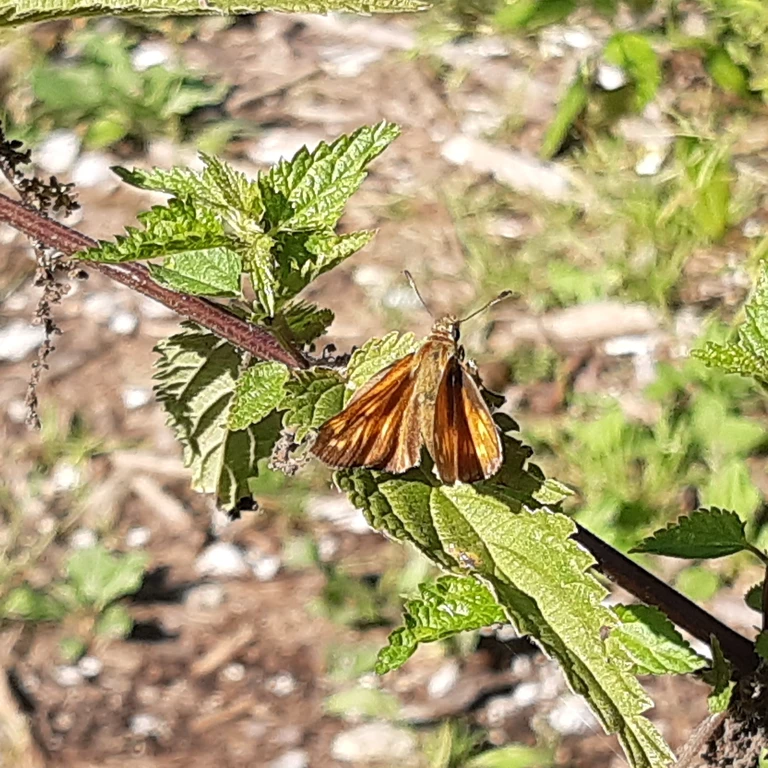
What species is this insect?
Ochlodes sylvanus (also Ochlodes venata)
